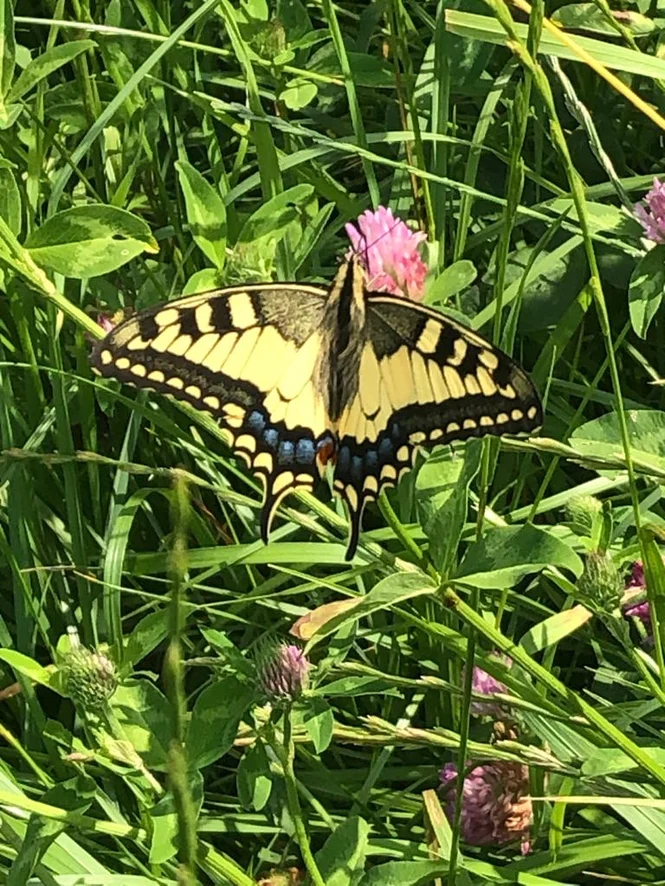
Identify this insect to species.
Papilio machaon
